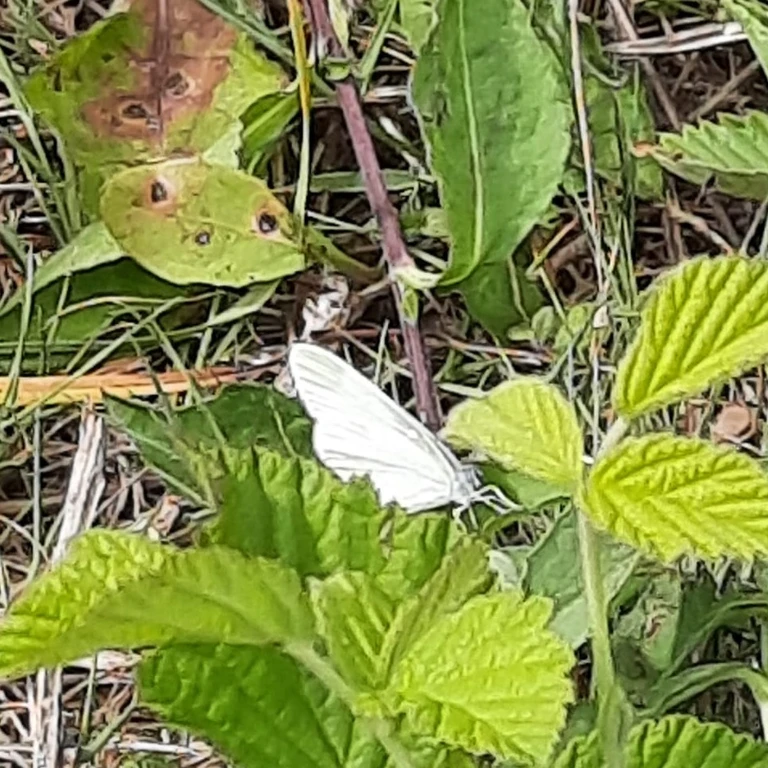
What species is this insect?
Leptidea sinapis/juvernica
